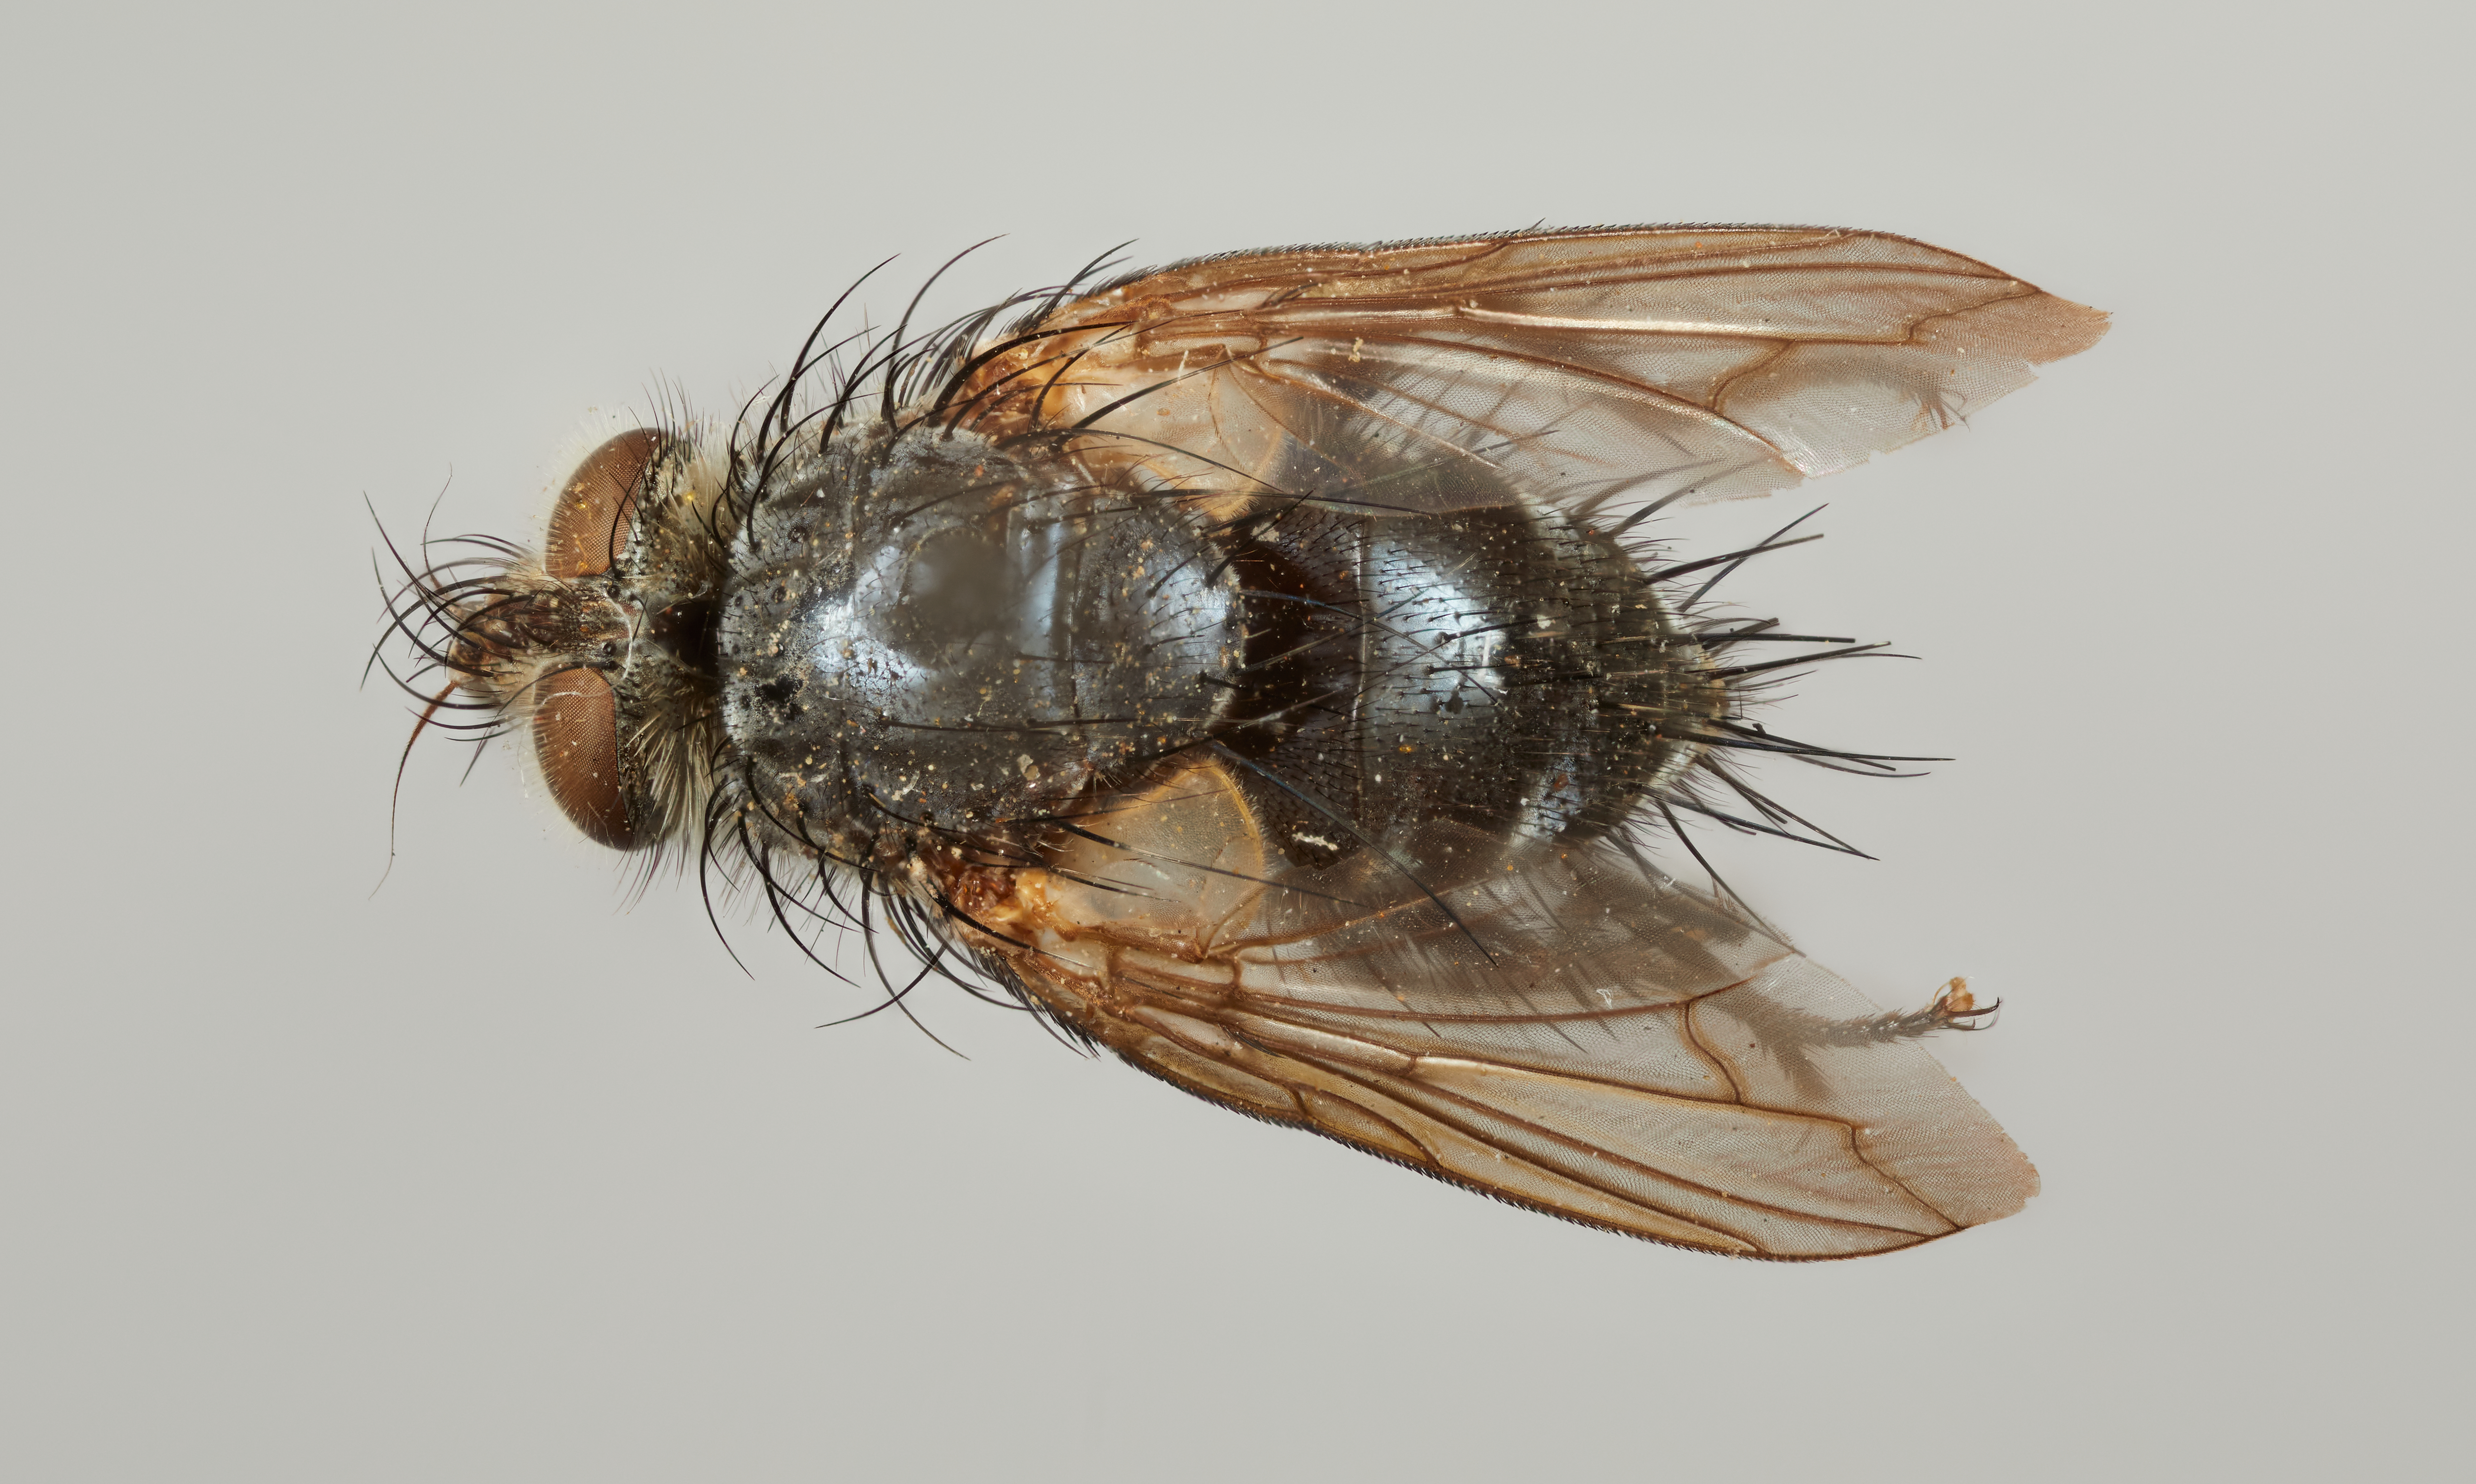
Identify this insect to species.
Charapemyia calida
